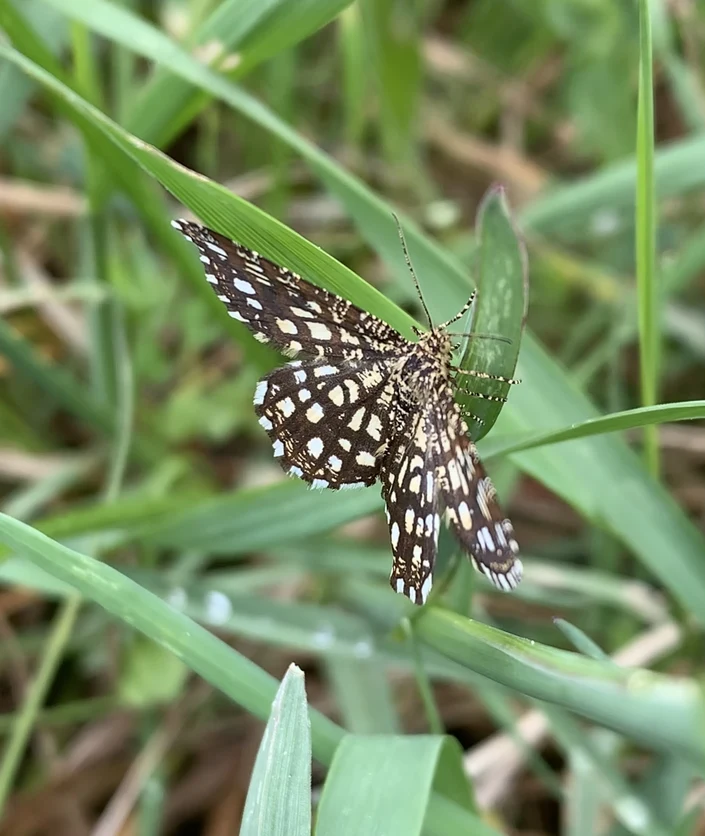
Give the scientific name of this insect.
Chiasmia clathrata
